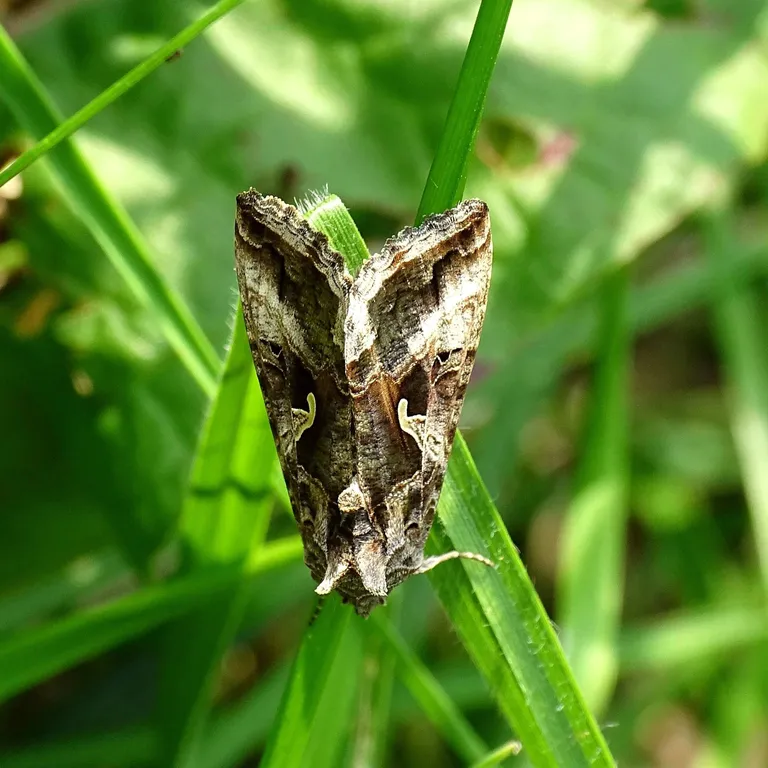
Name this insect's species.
Autographa gamma
